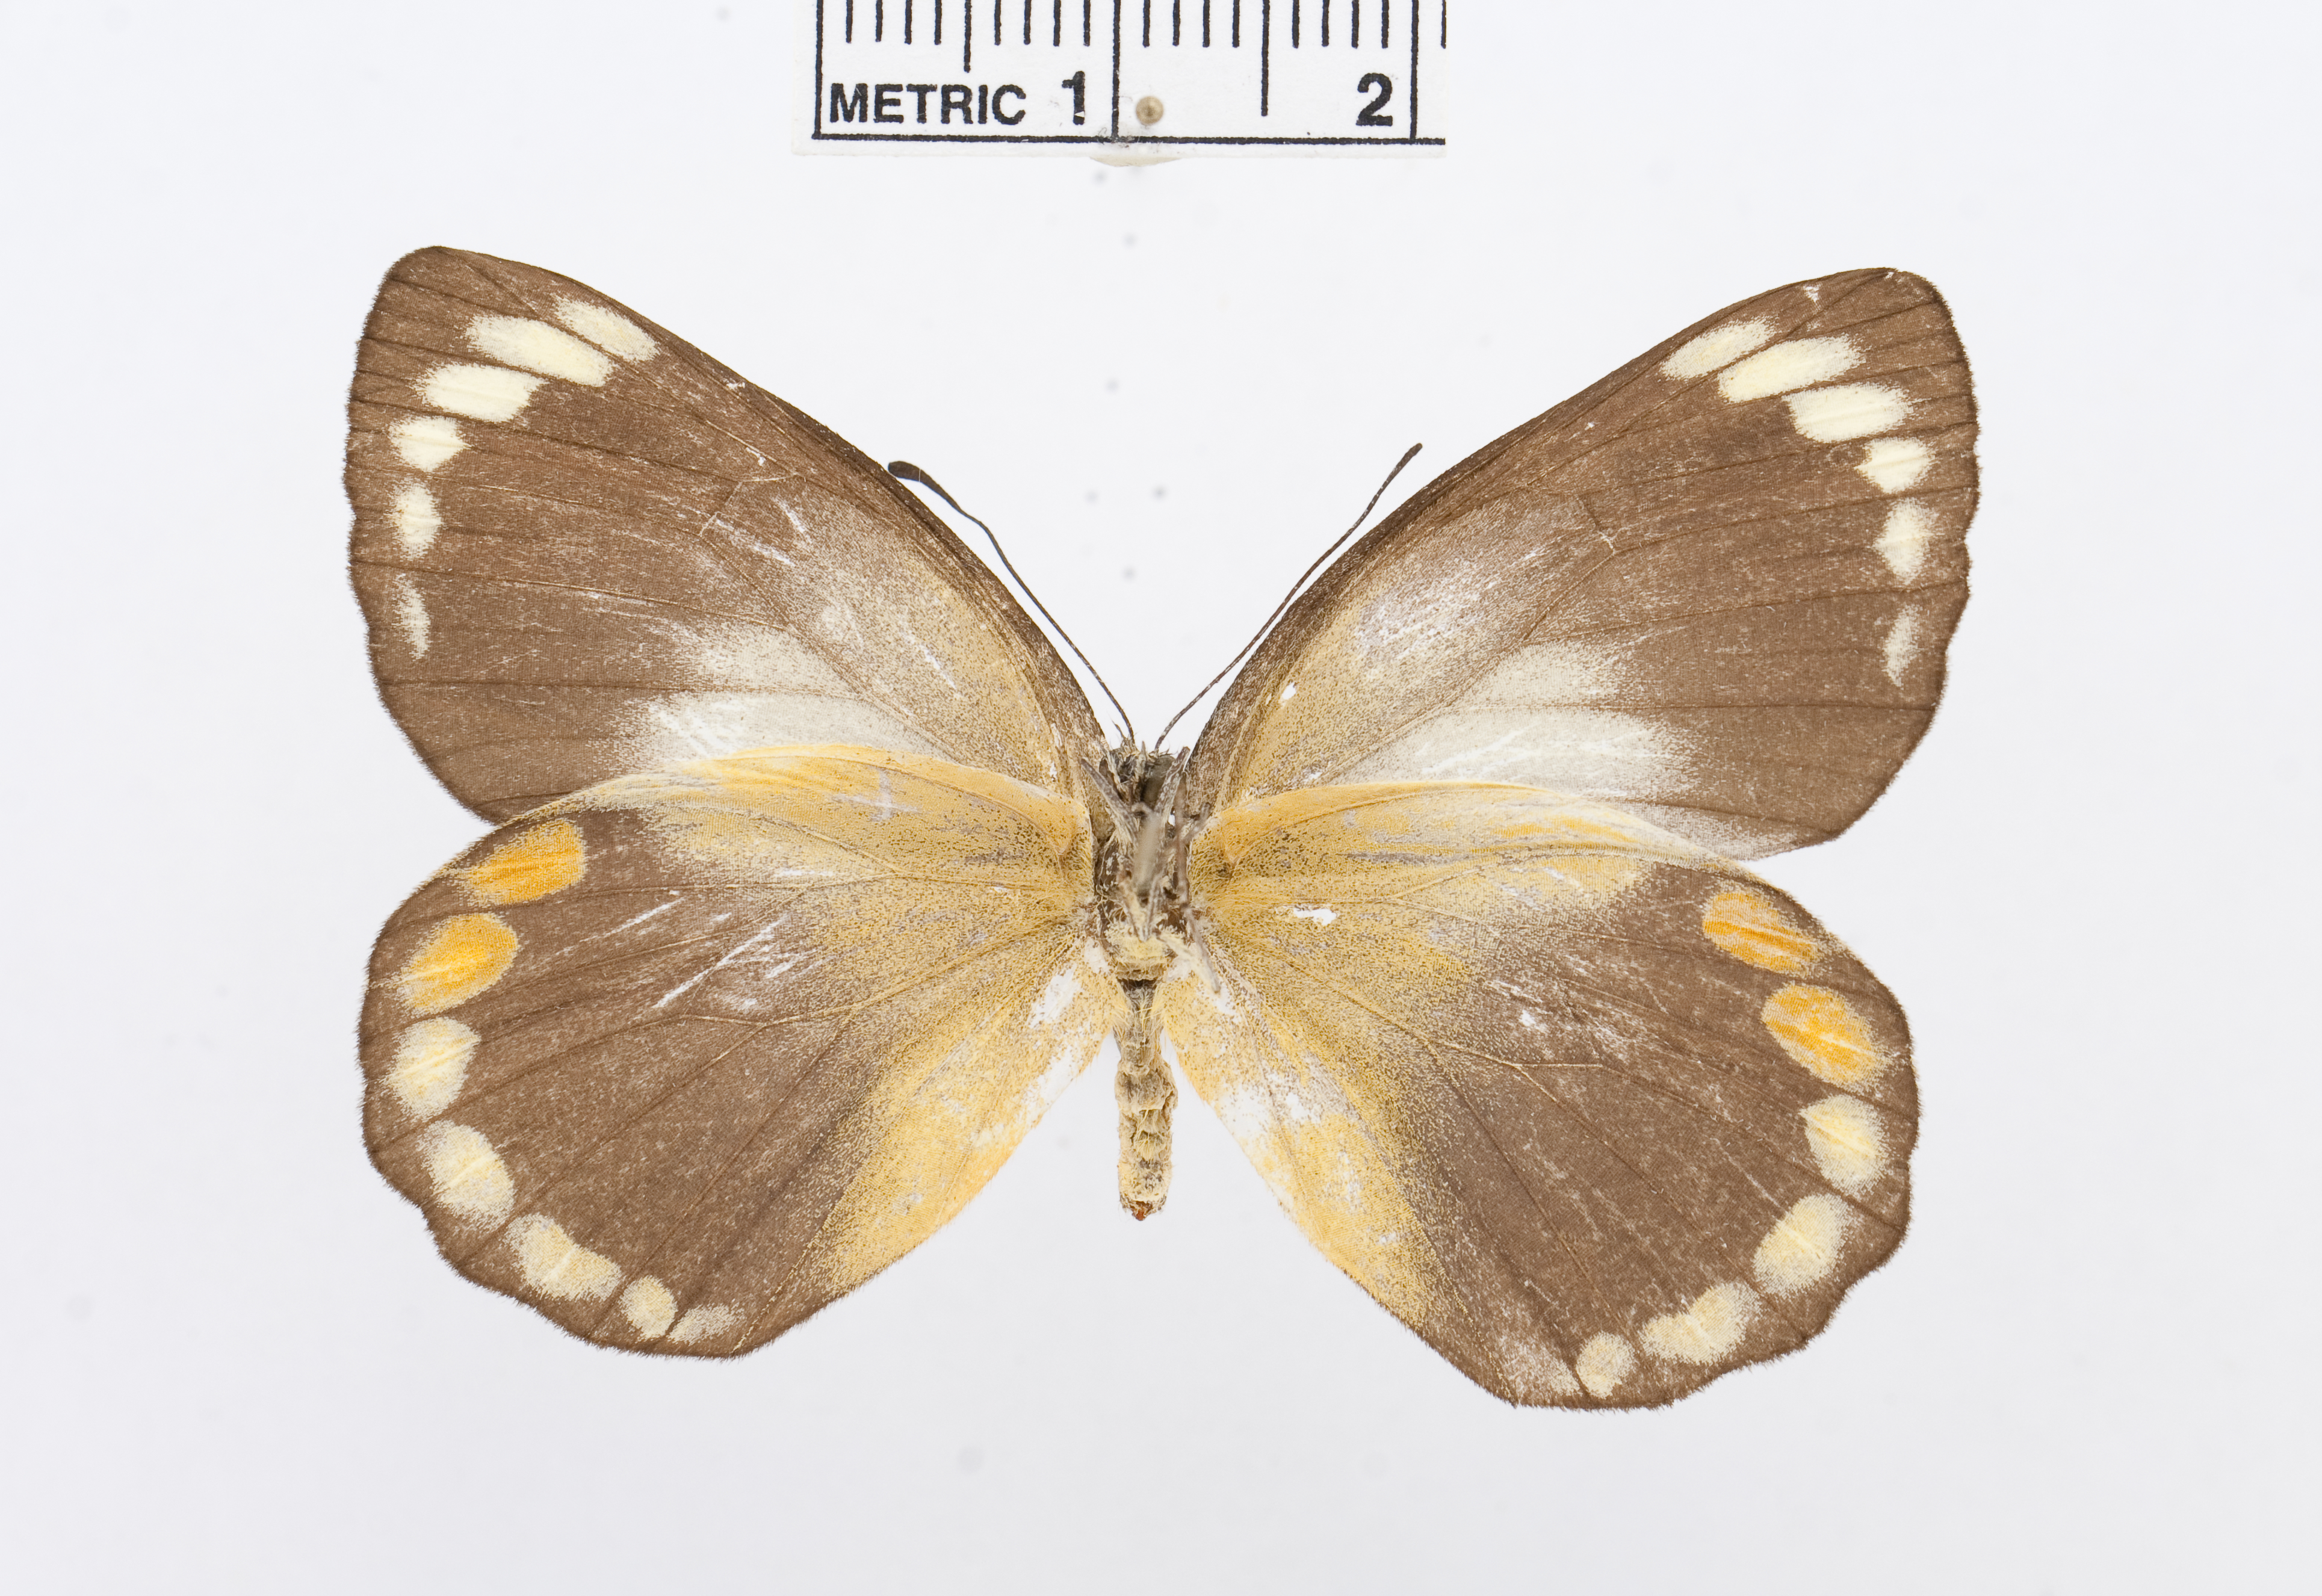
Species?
Delias biaka
